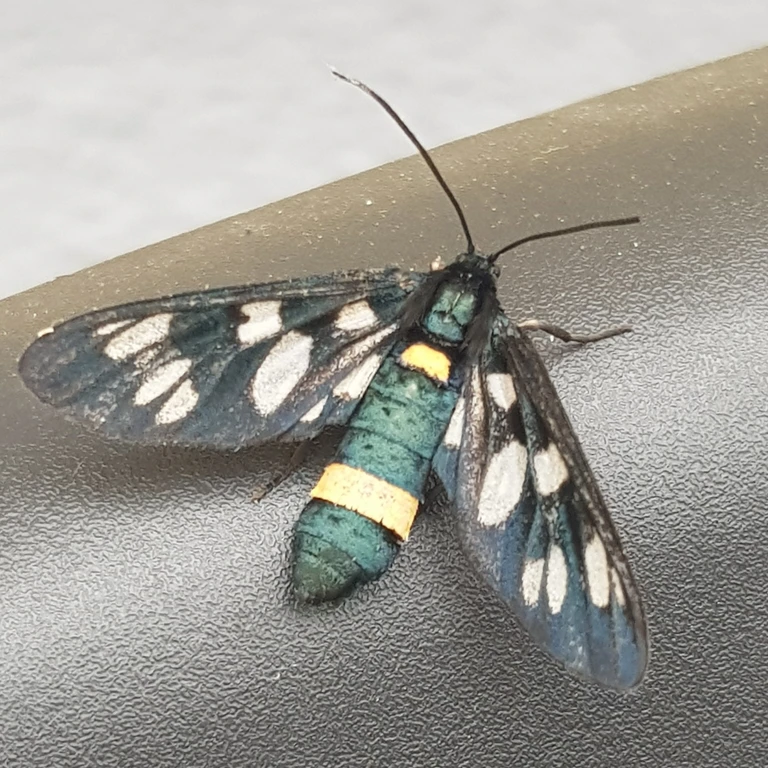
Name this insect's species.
Amata phegea
